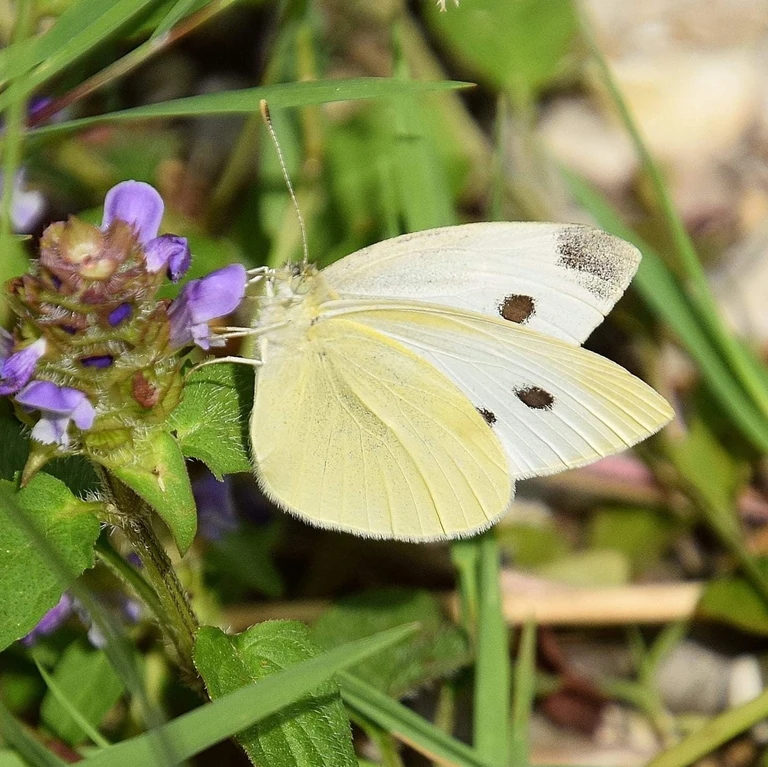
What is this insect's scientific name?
Pieris rapae
